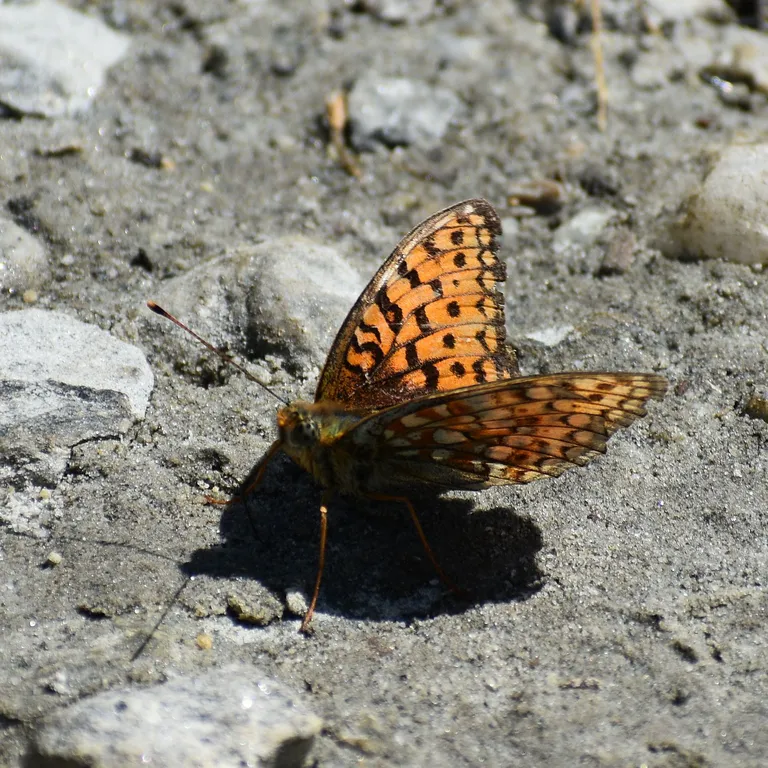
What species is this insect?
Fabriciana niobe
